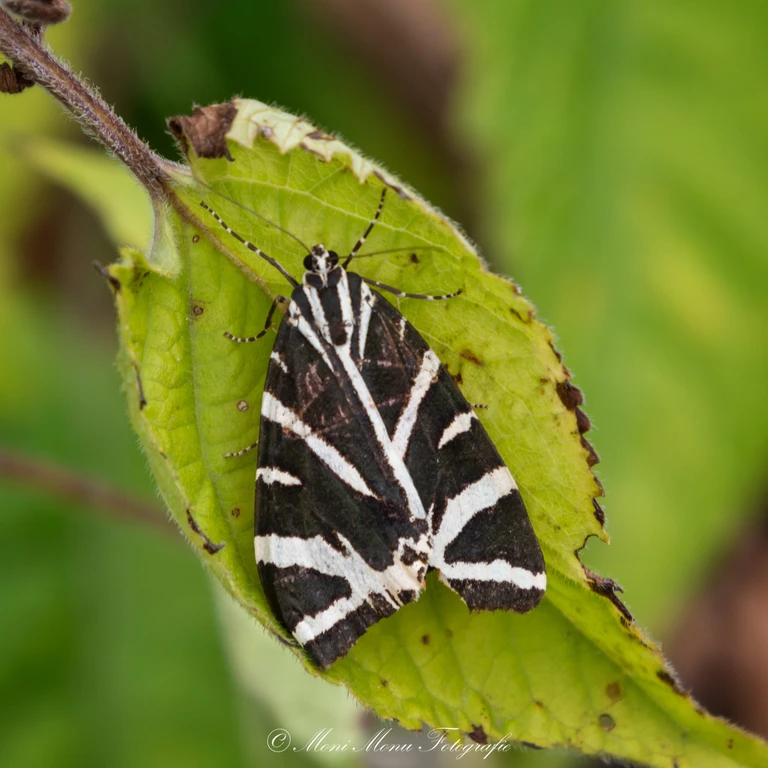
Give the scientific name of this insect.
Euplagia quadripunctaria
